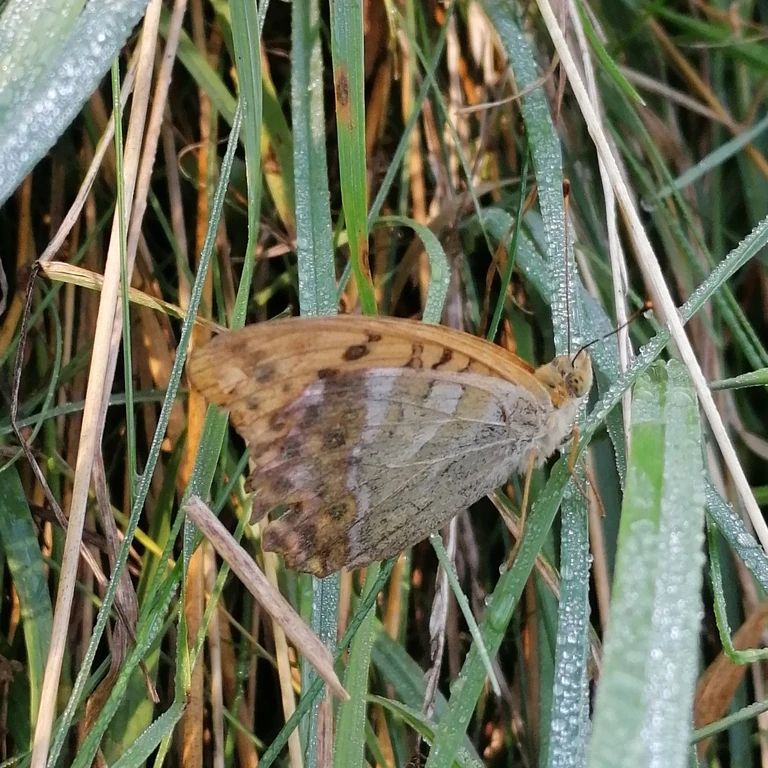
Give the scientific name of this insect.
Argynnis paphia
